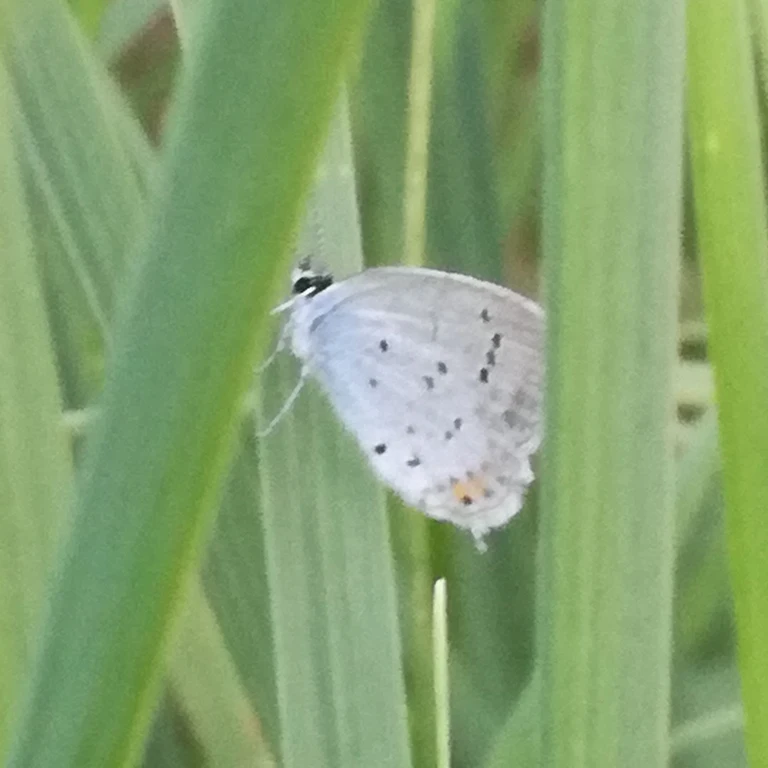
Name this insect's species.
Cupido argiades (also Elkalyce argiades)
